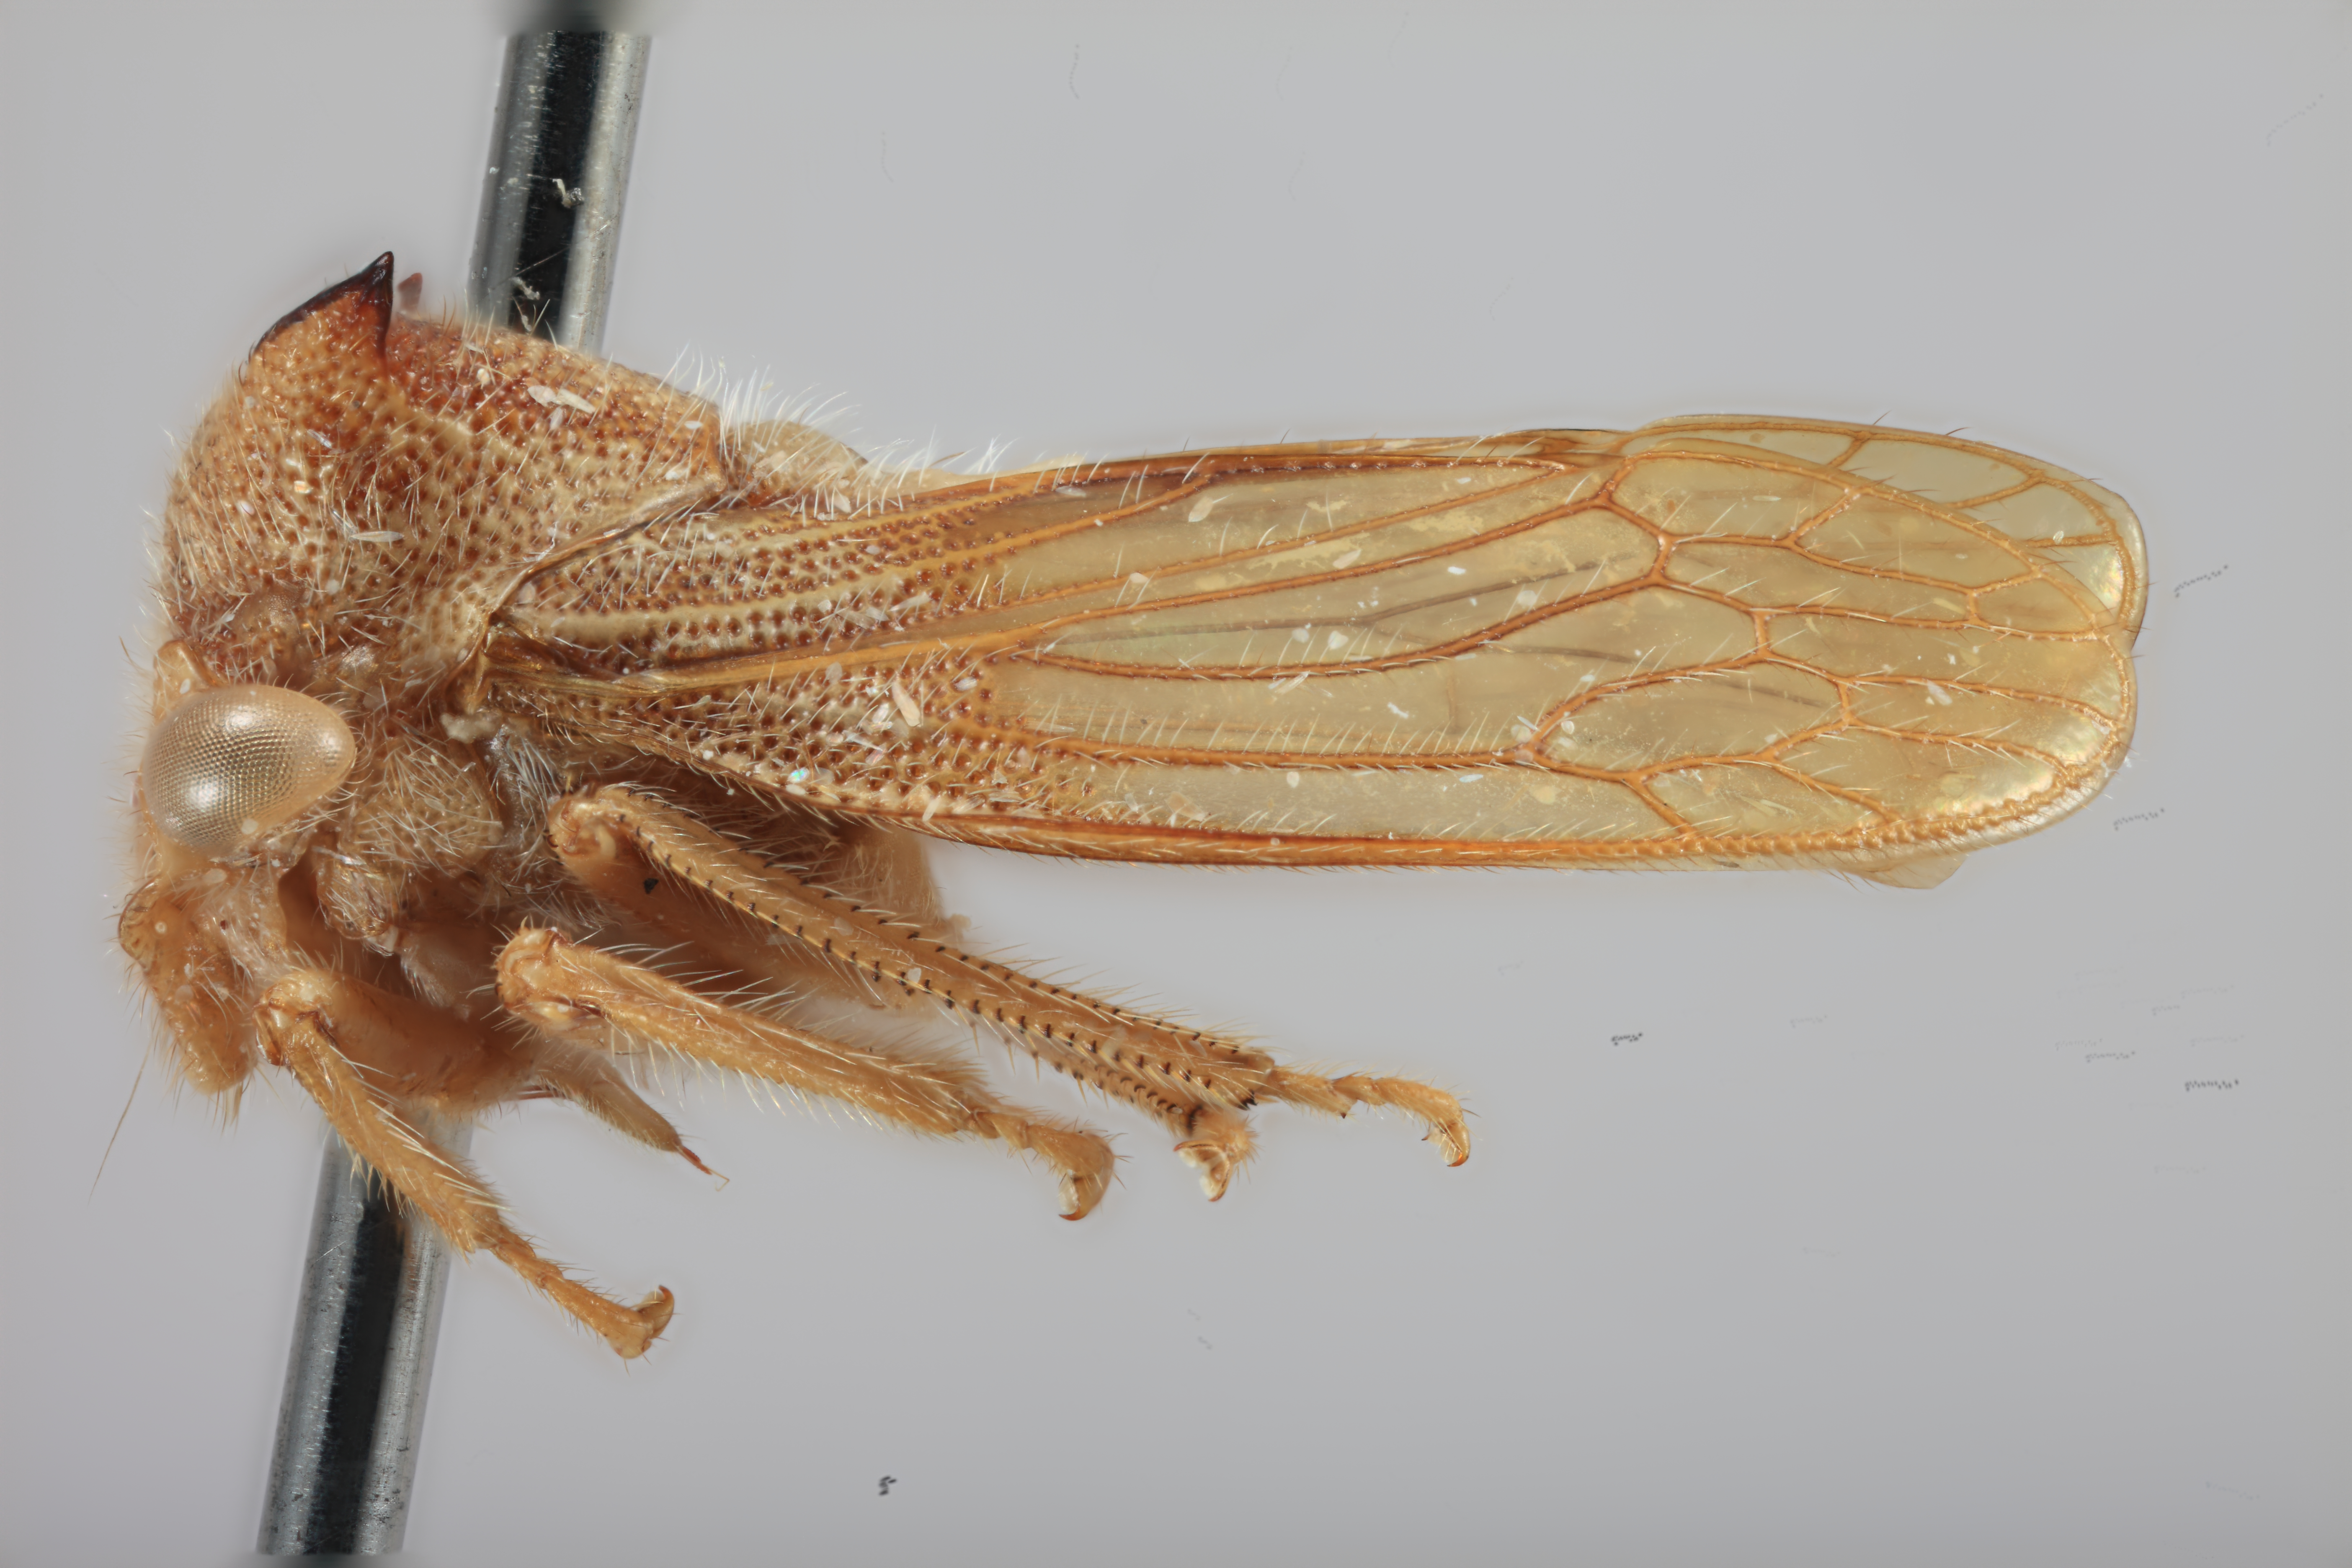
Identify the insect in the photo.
Tolania arcuata
